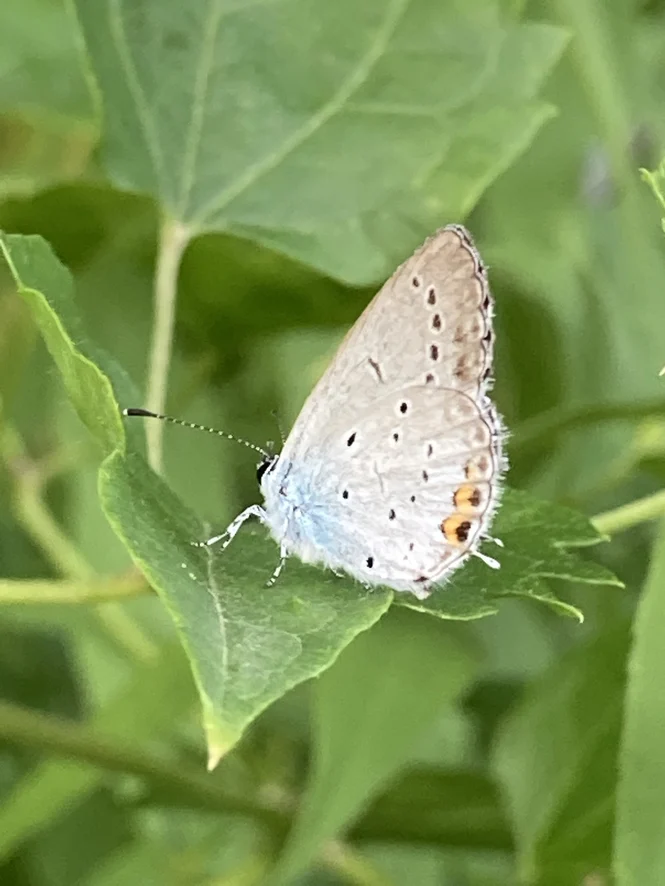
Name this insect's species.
Cupido argiades (also Elkalyce argiades)
